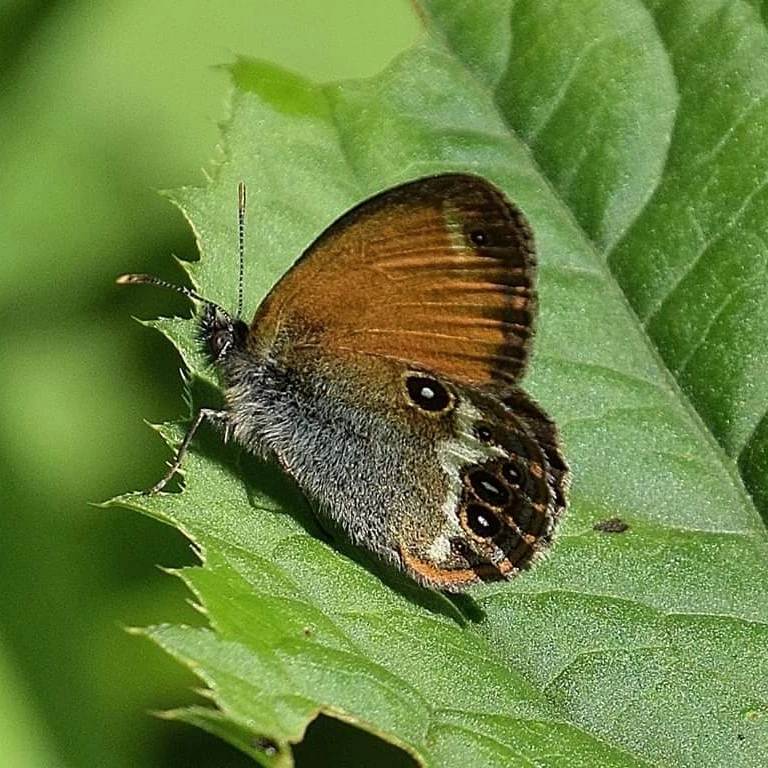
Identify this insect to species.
Coenonympha arcania
